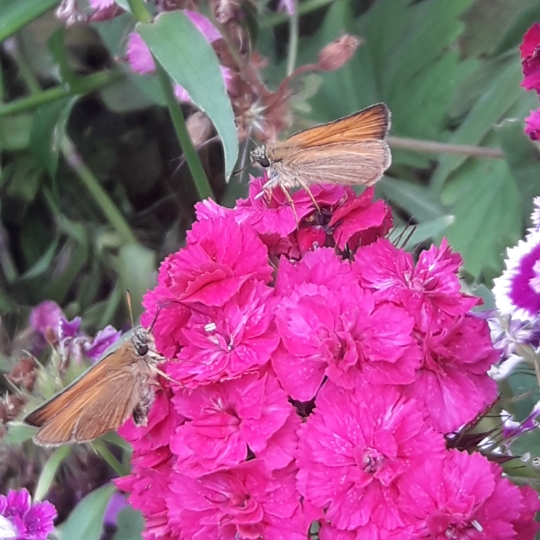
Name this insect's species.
Thymelicus lineola
